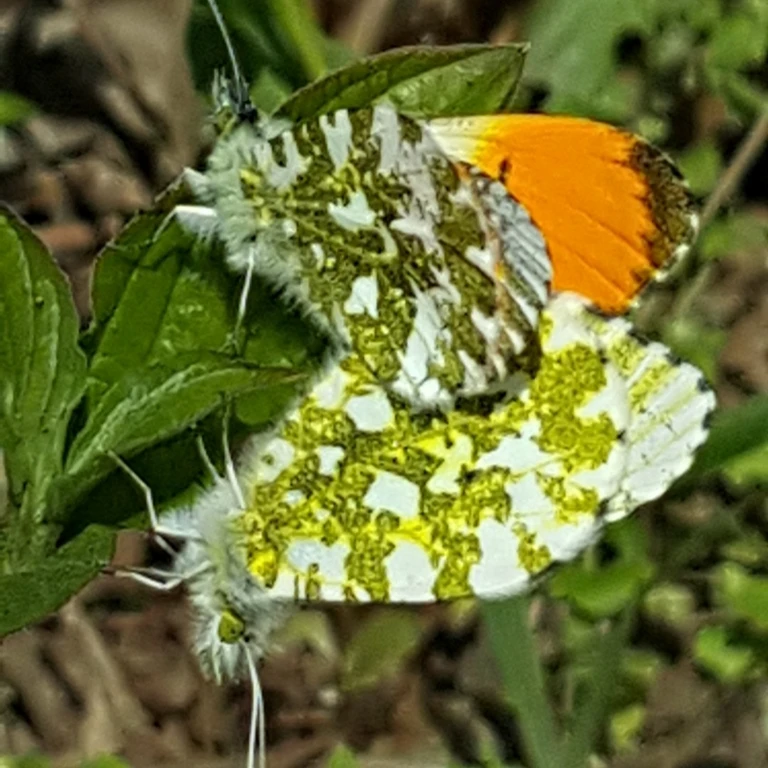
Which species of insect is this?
Anthocharis cardamines
